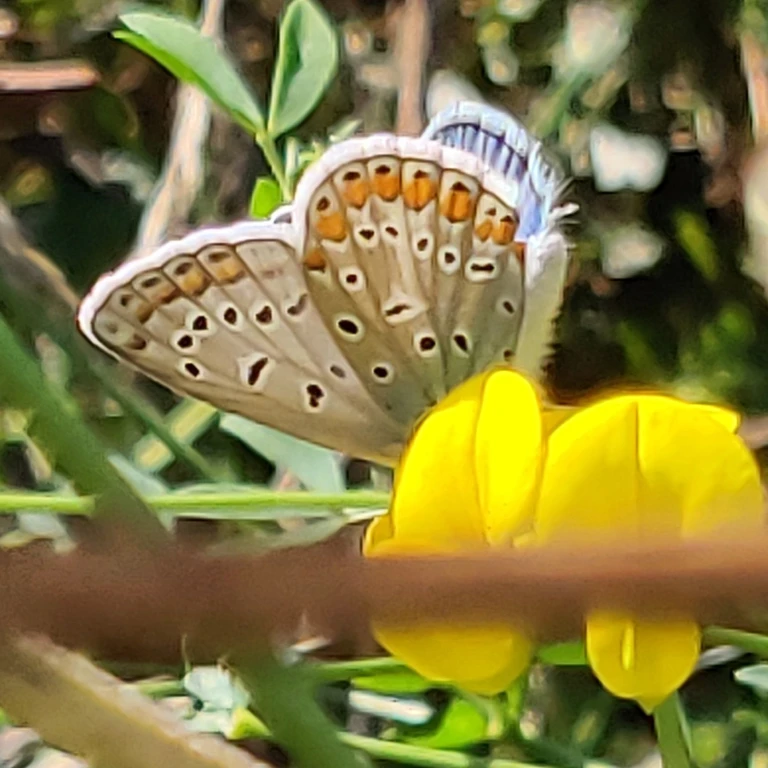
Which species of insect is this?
Polyommatus icarus
